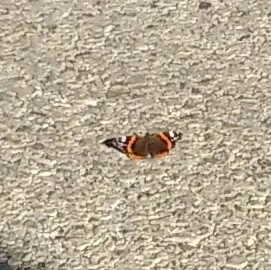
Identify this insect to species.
Vanessa atalanta
